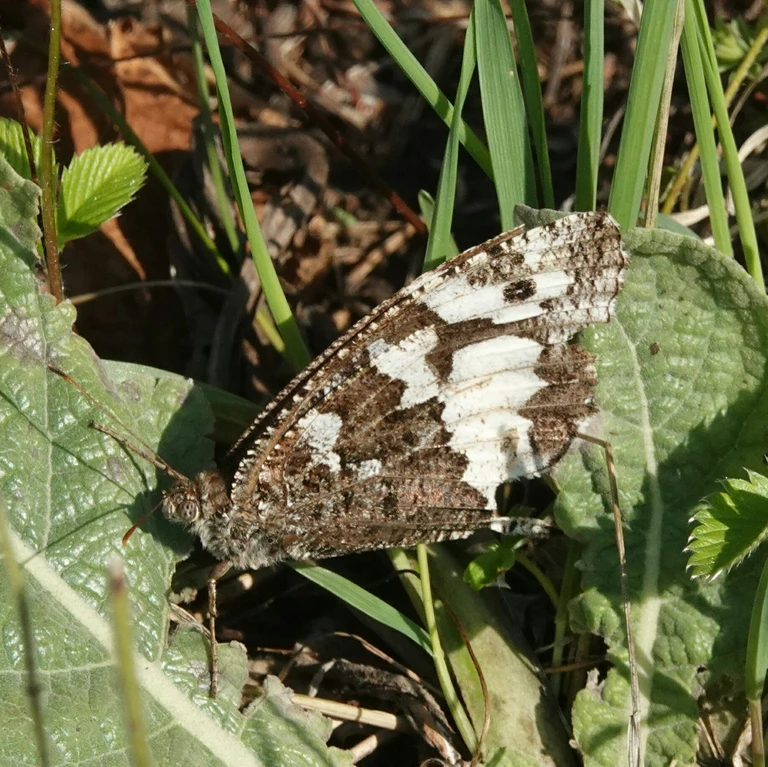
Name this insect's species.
Brintesia circe
